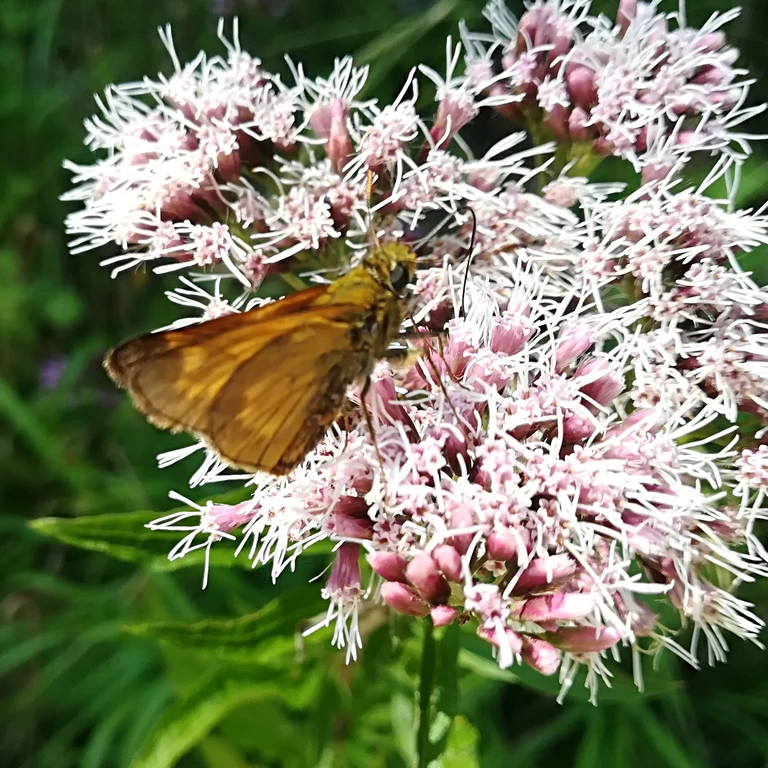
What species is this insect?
Ochlodes sylvanus (also Ochlodes venata)
